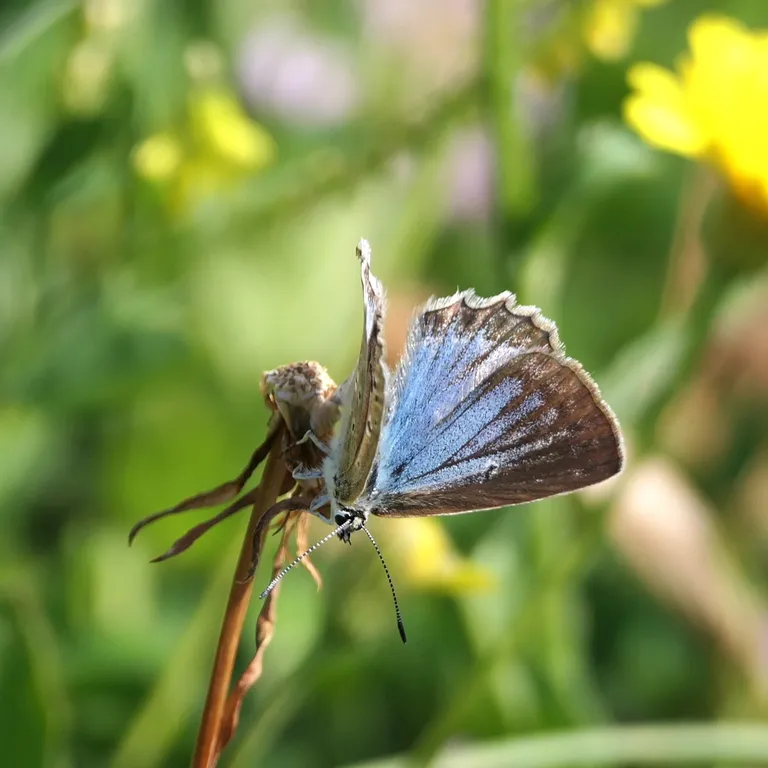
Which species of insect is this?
Polyommatus daphnis
